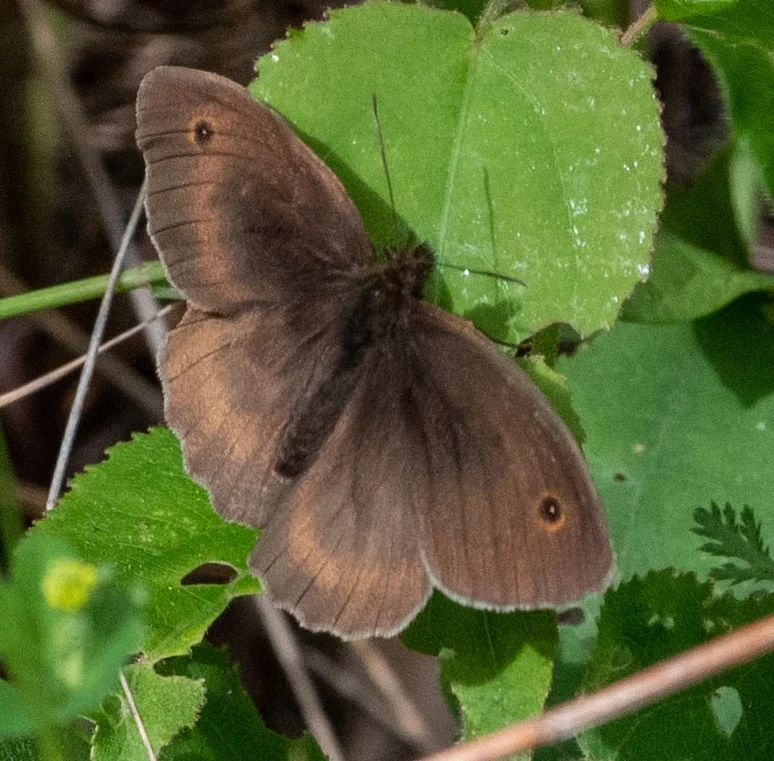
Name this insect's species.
Maniola jurtina
